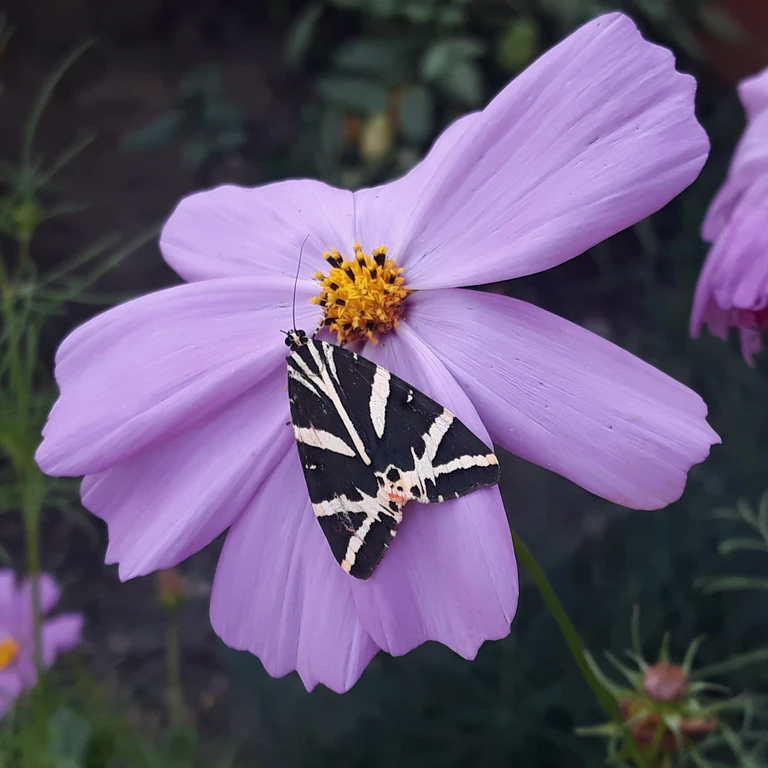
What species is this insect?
Euplagia quadripunctaria
